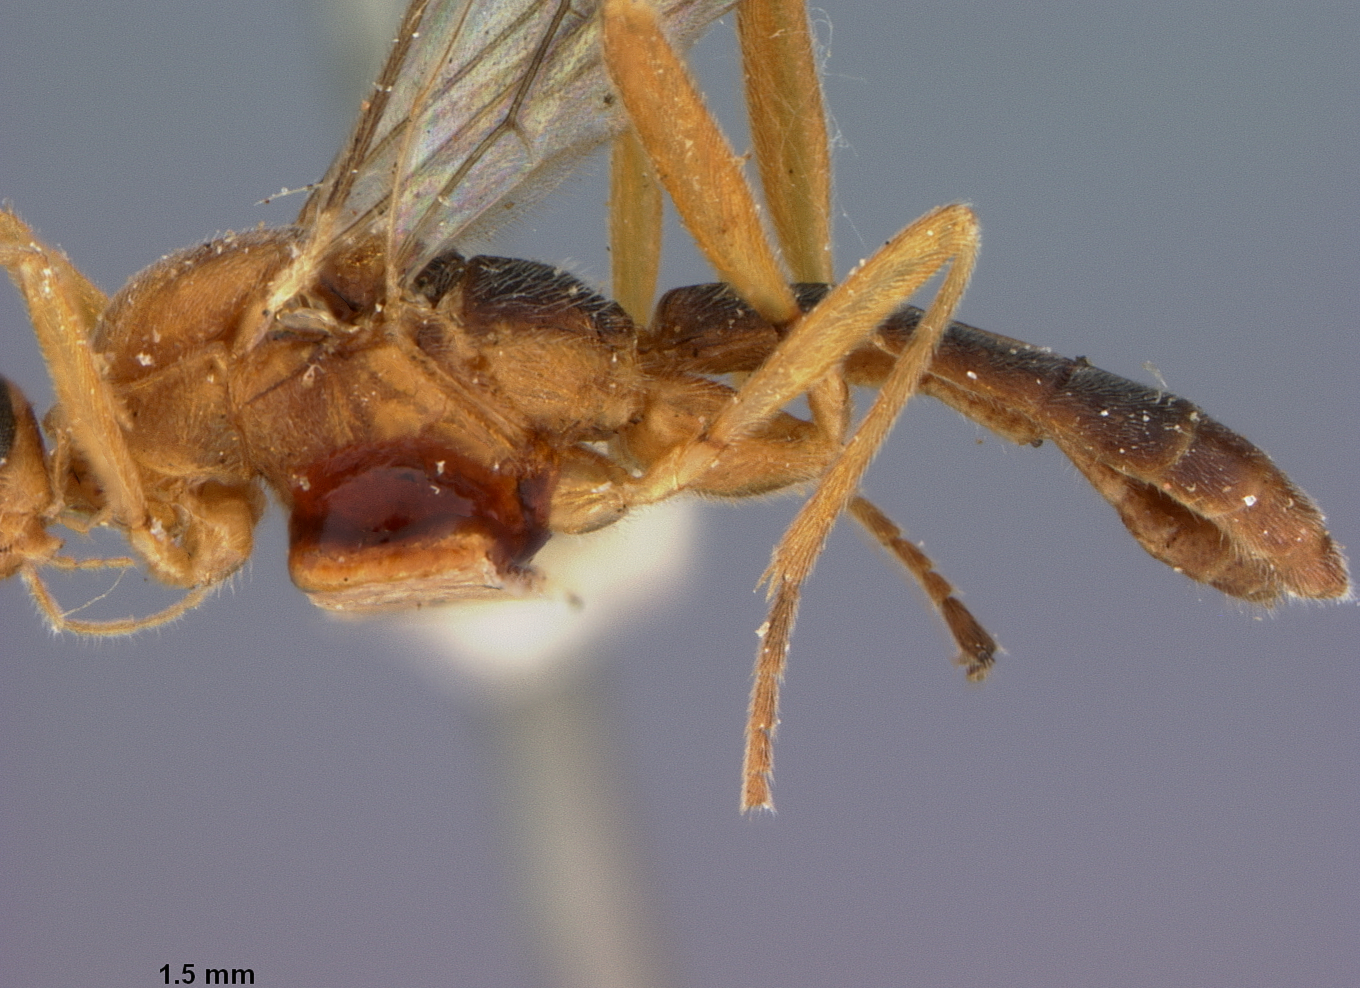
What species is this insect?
Rogas bicolor
